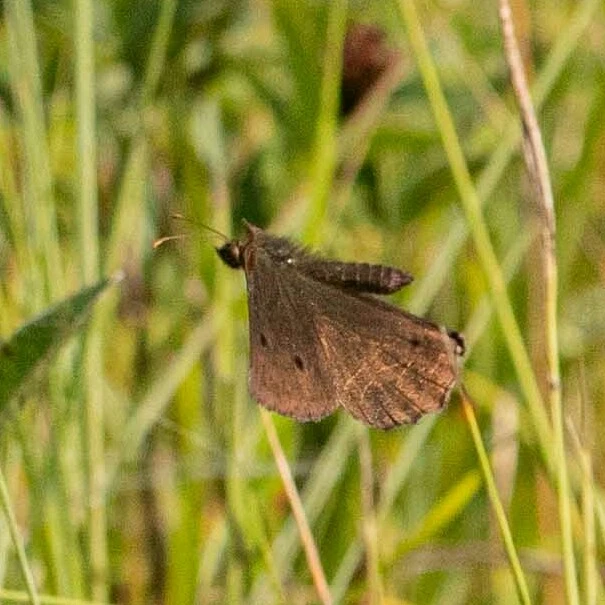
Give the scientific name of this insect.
Minois dryas
